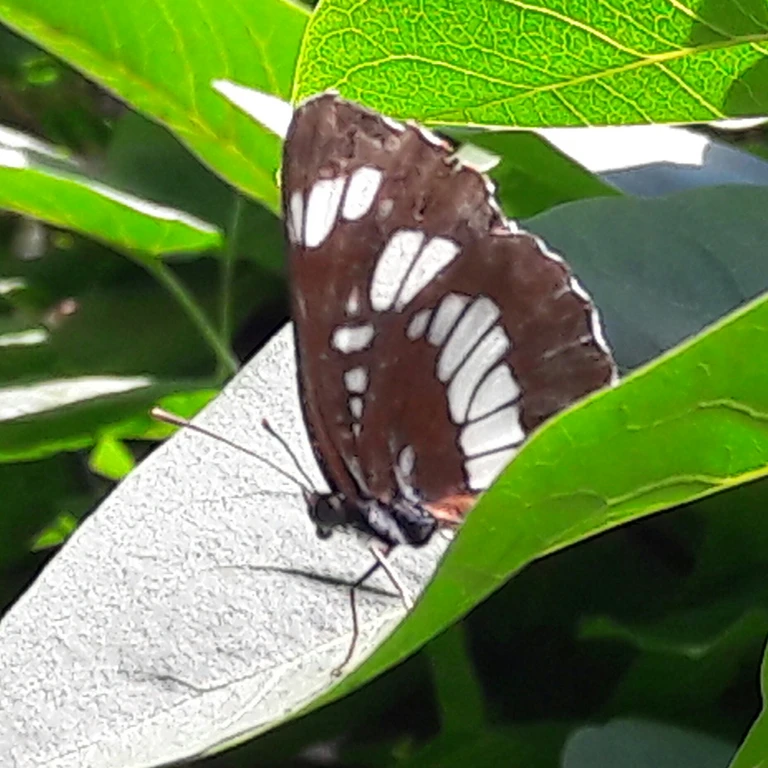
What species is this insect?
Neptis rivularis
